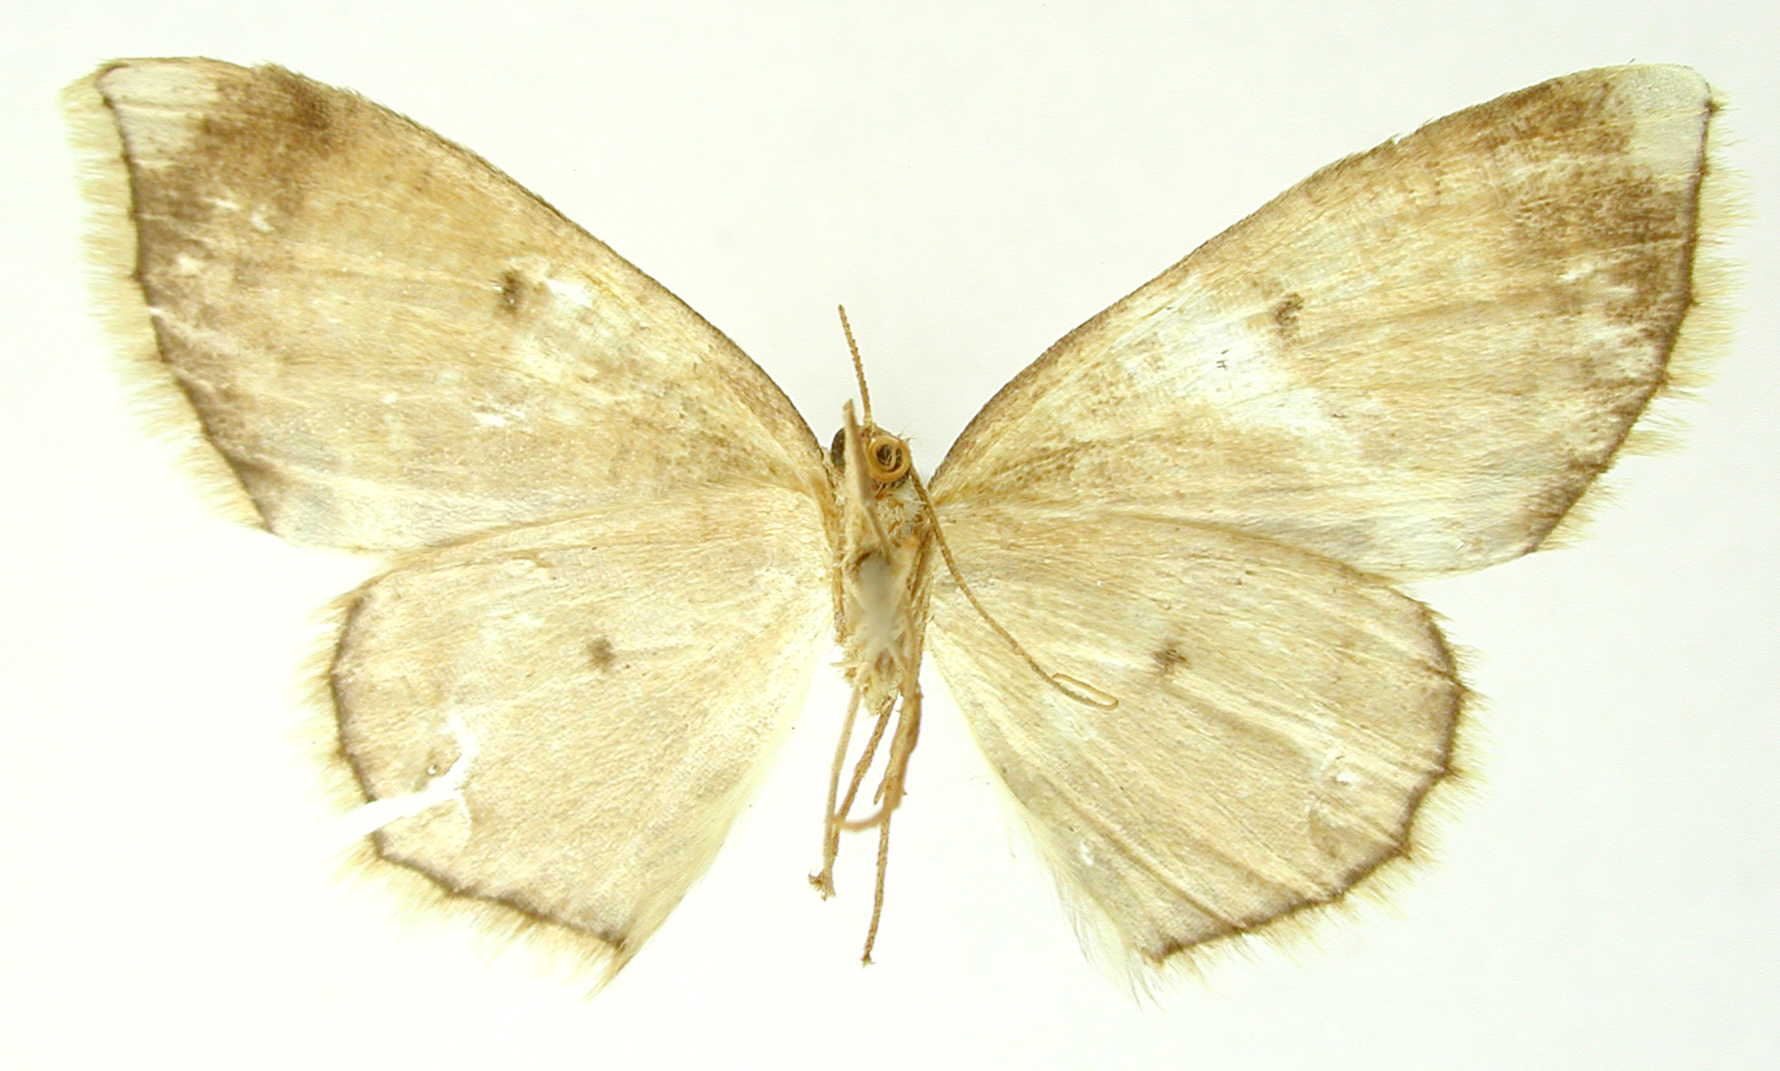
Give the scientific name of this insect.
Isochromodes divergentata
